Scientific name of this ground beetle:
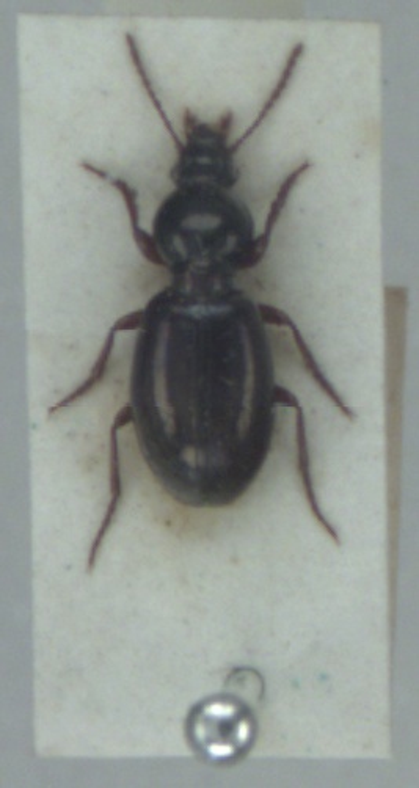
Miscodera arctica
